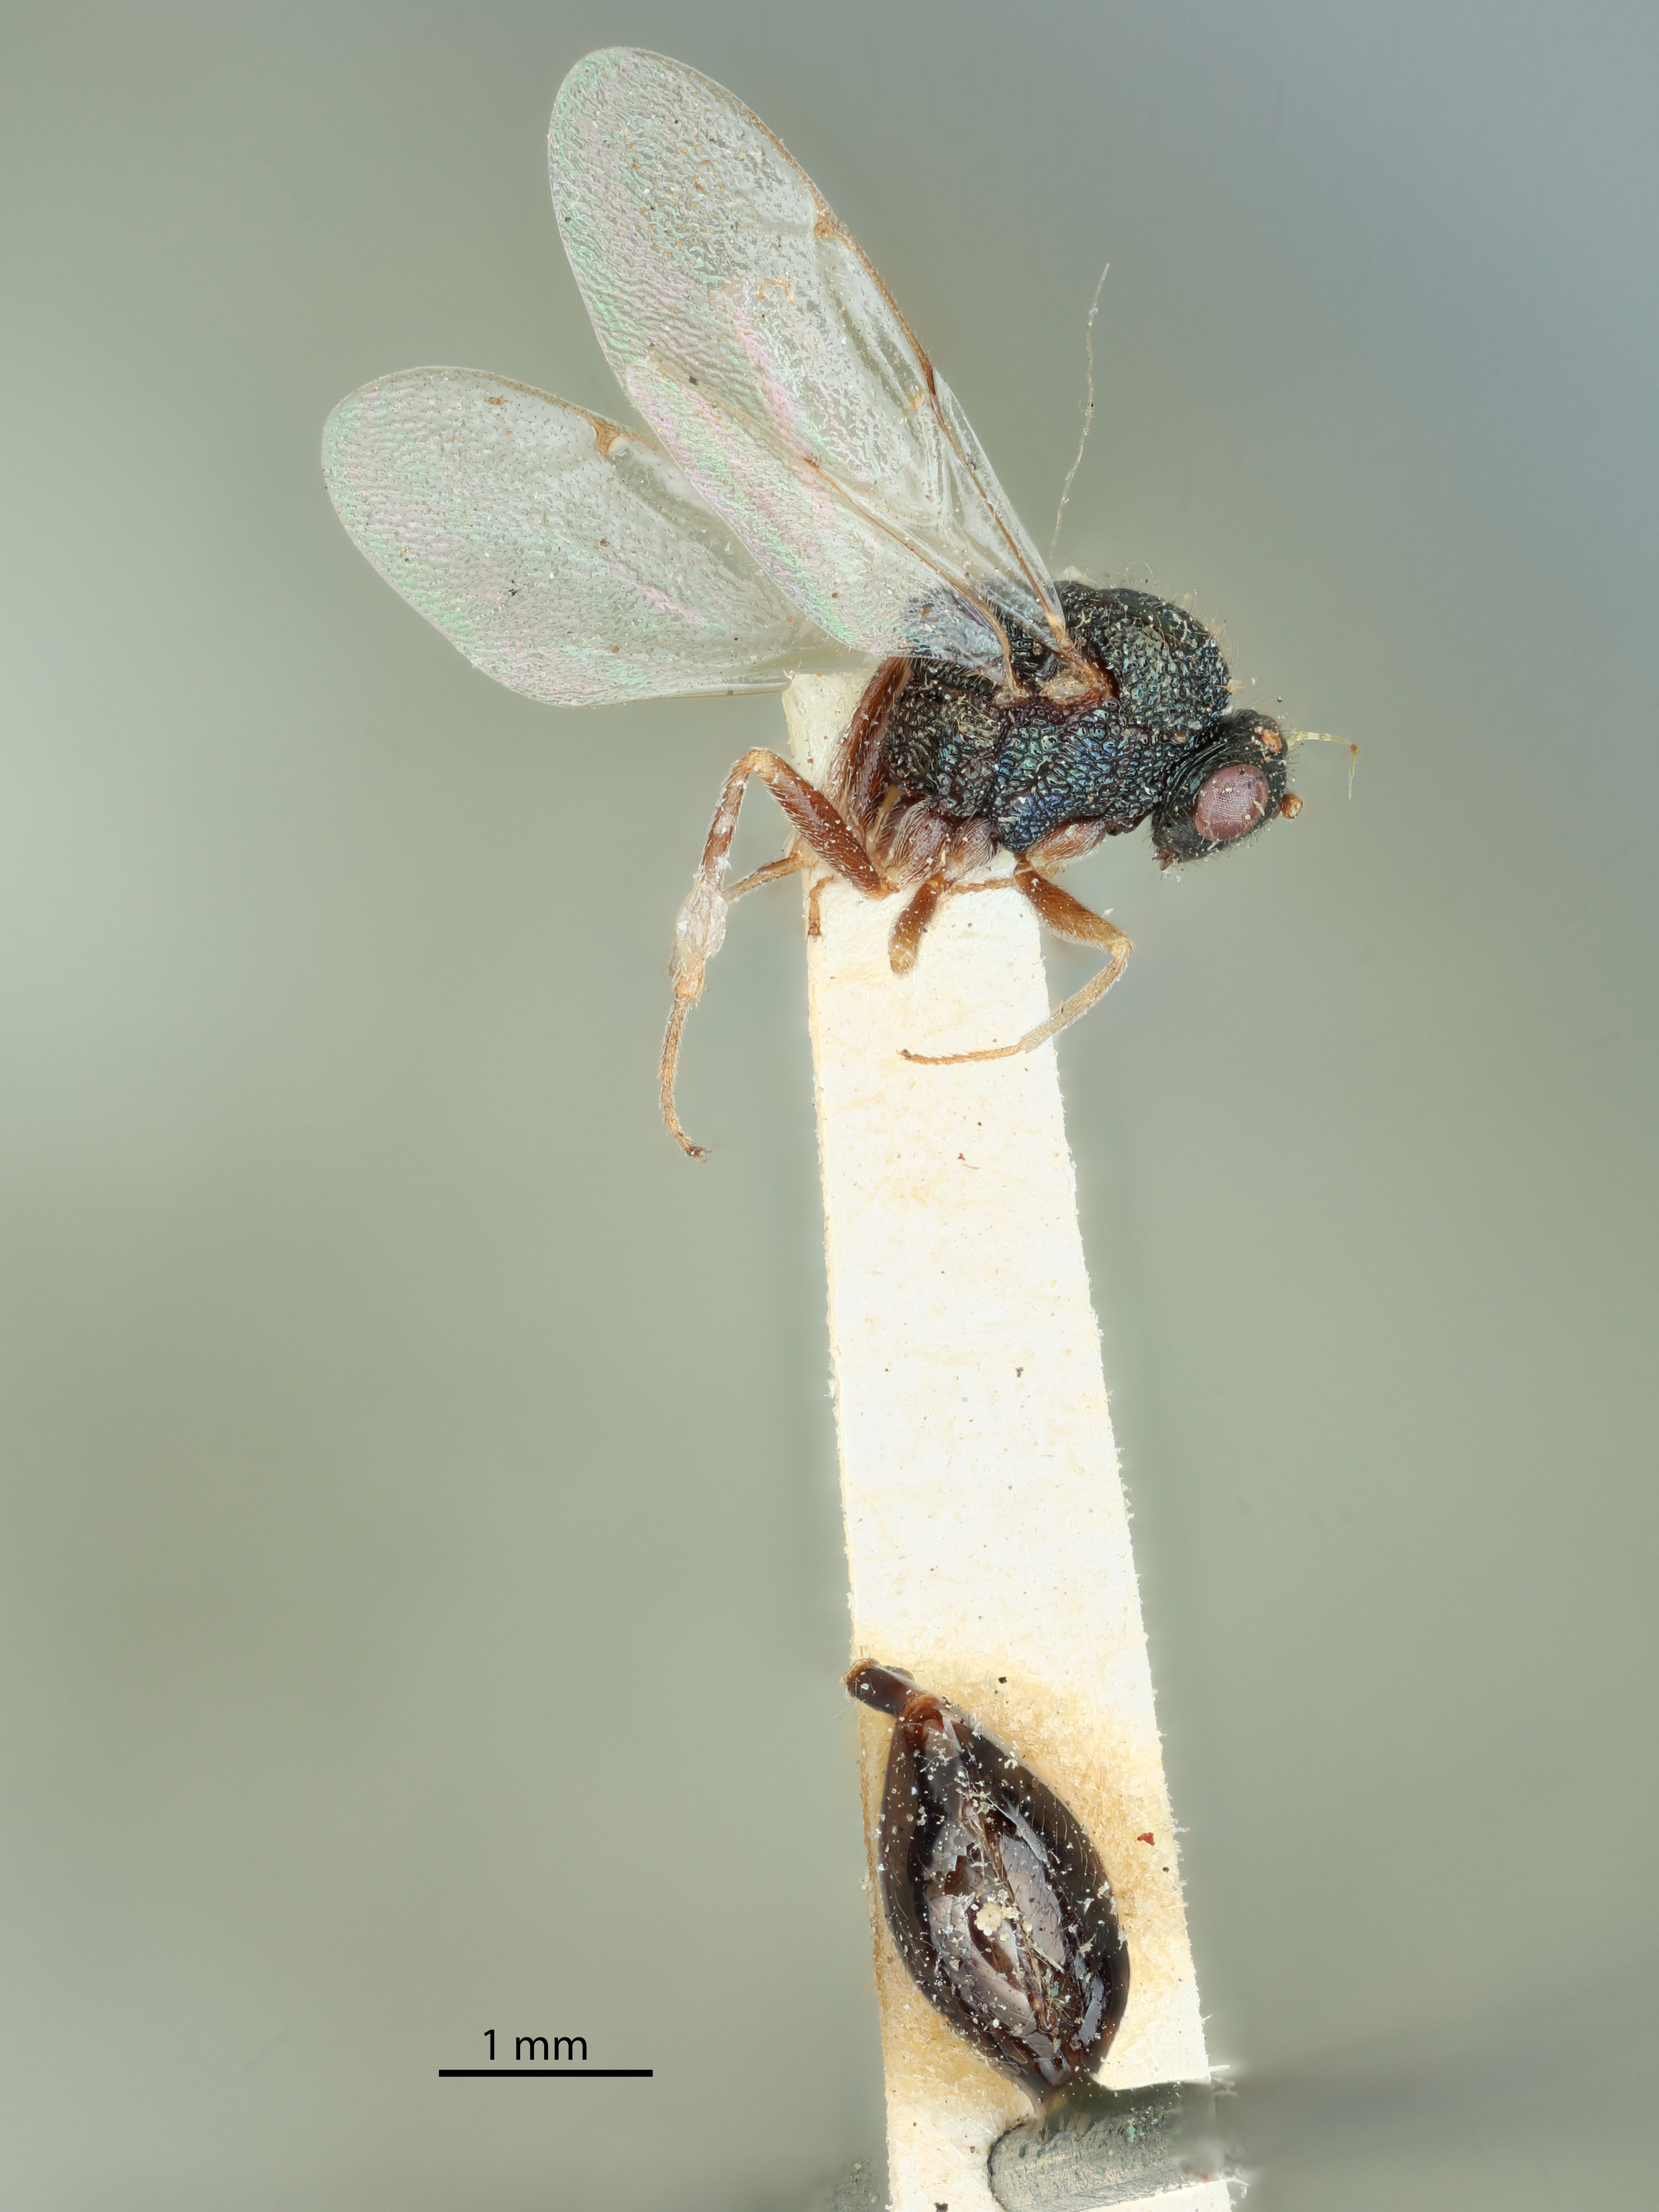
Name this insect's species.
Metagea kirbyi
